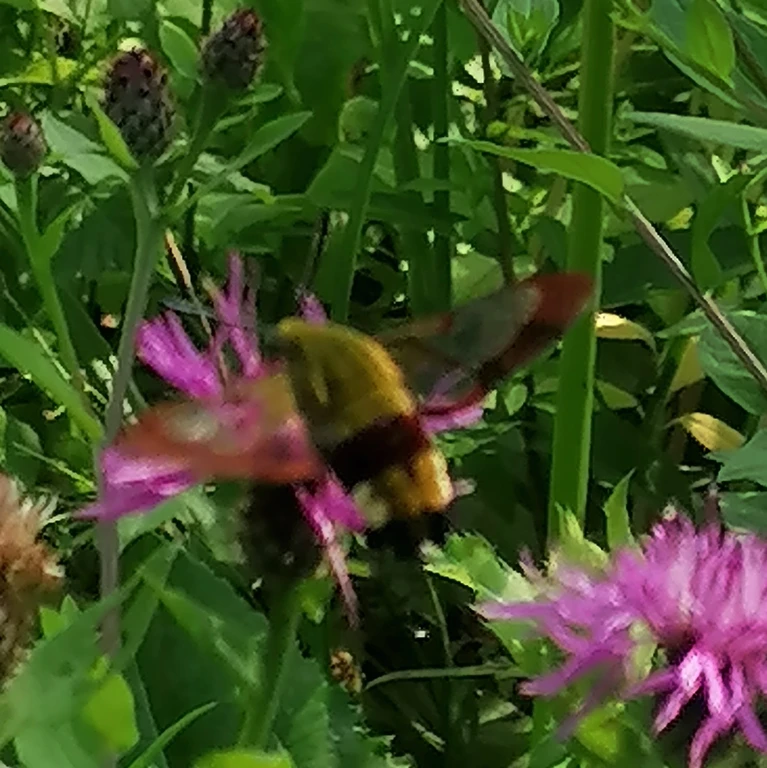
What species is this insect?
Hemaris fuciformis
